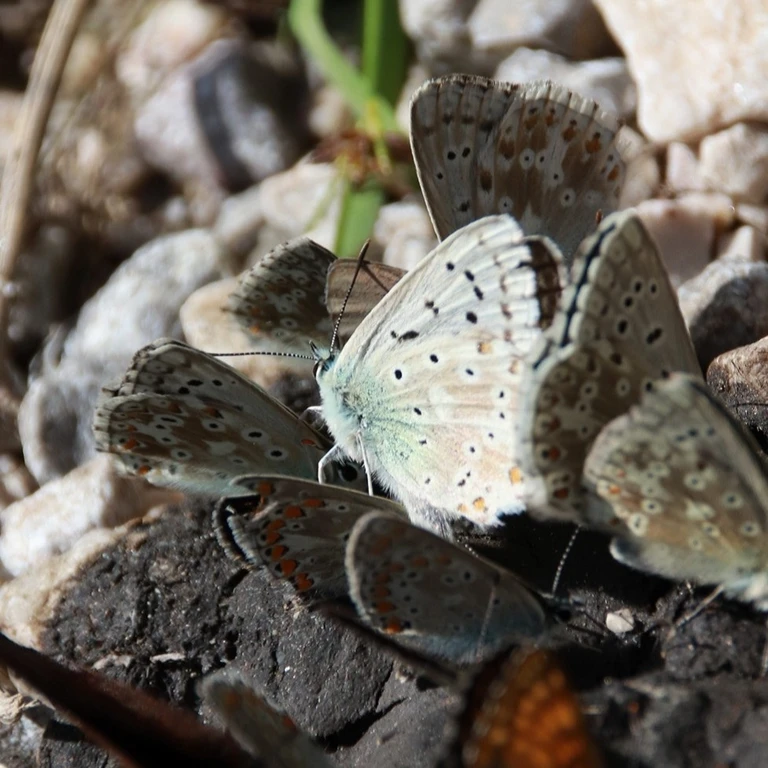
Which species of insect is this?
Lysandra coridon
